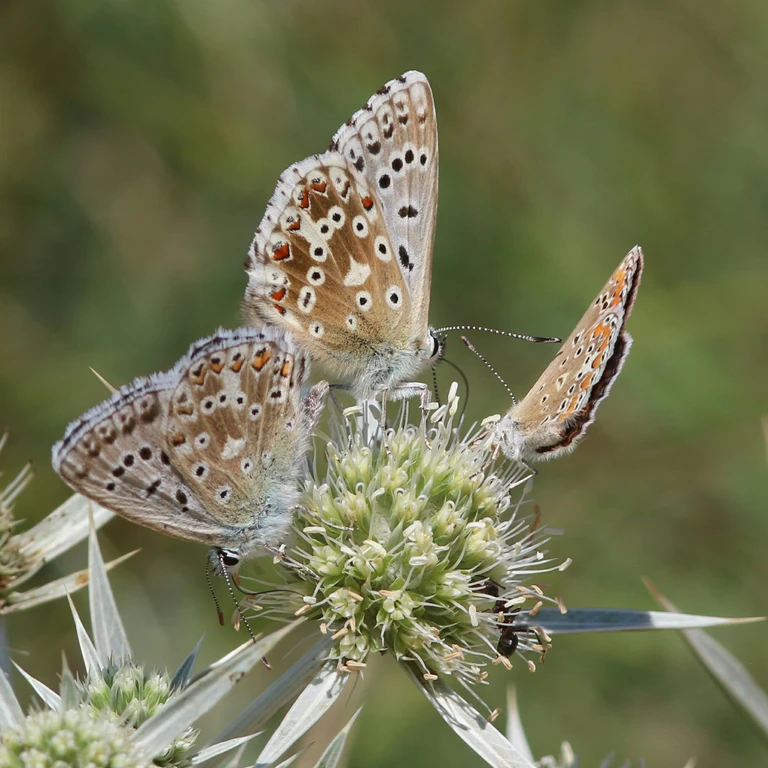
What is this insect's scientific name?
Lysandra coridon
